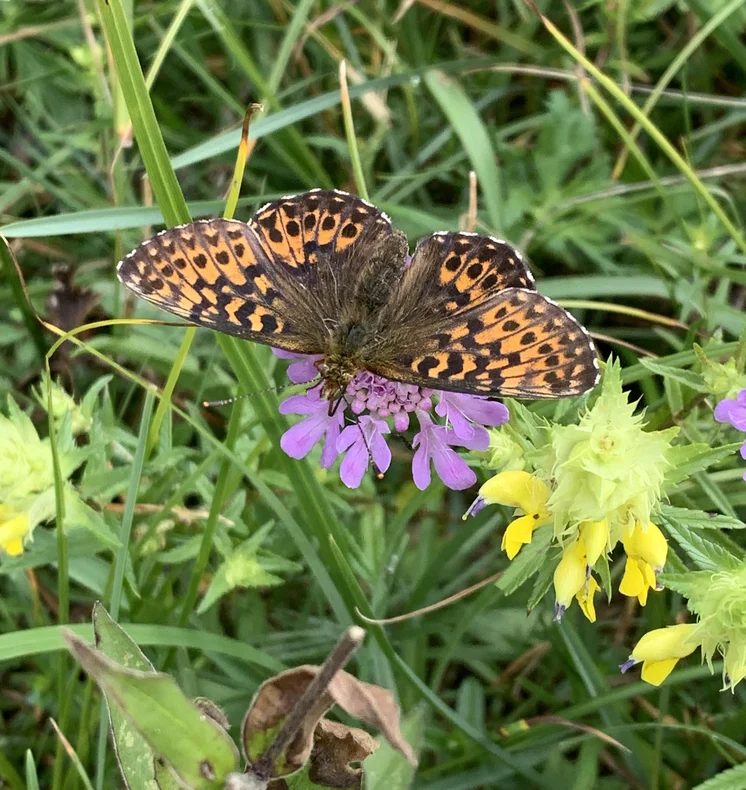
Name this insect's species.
Boloria titania
